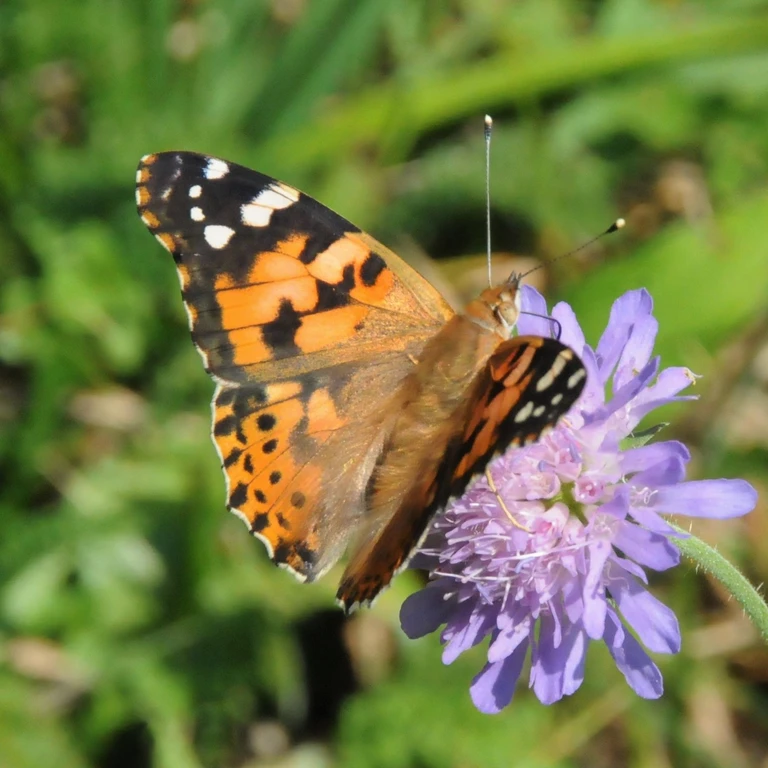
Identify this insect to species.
Vanessa cardui
